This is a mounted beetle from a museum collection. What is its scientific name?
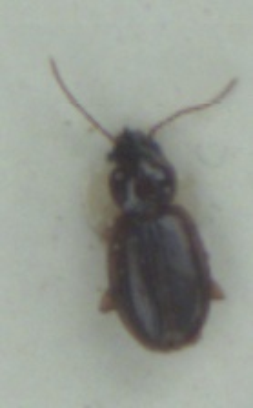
Trechus obtusus
